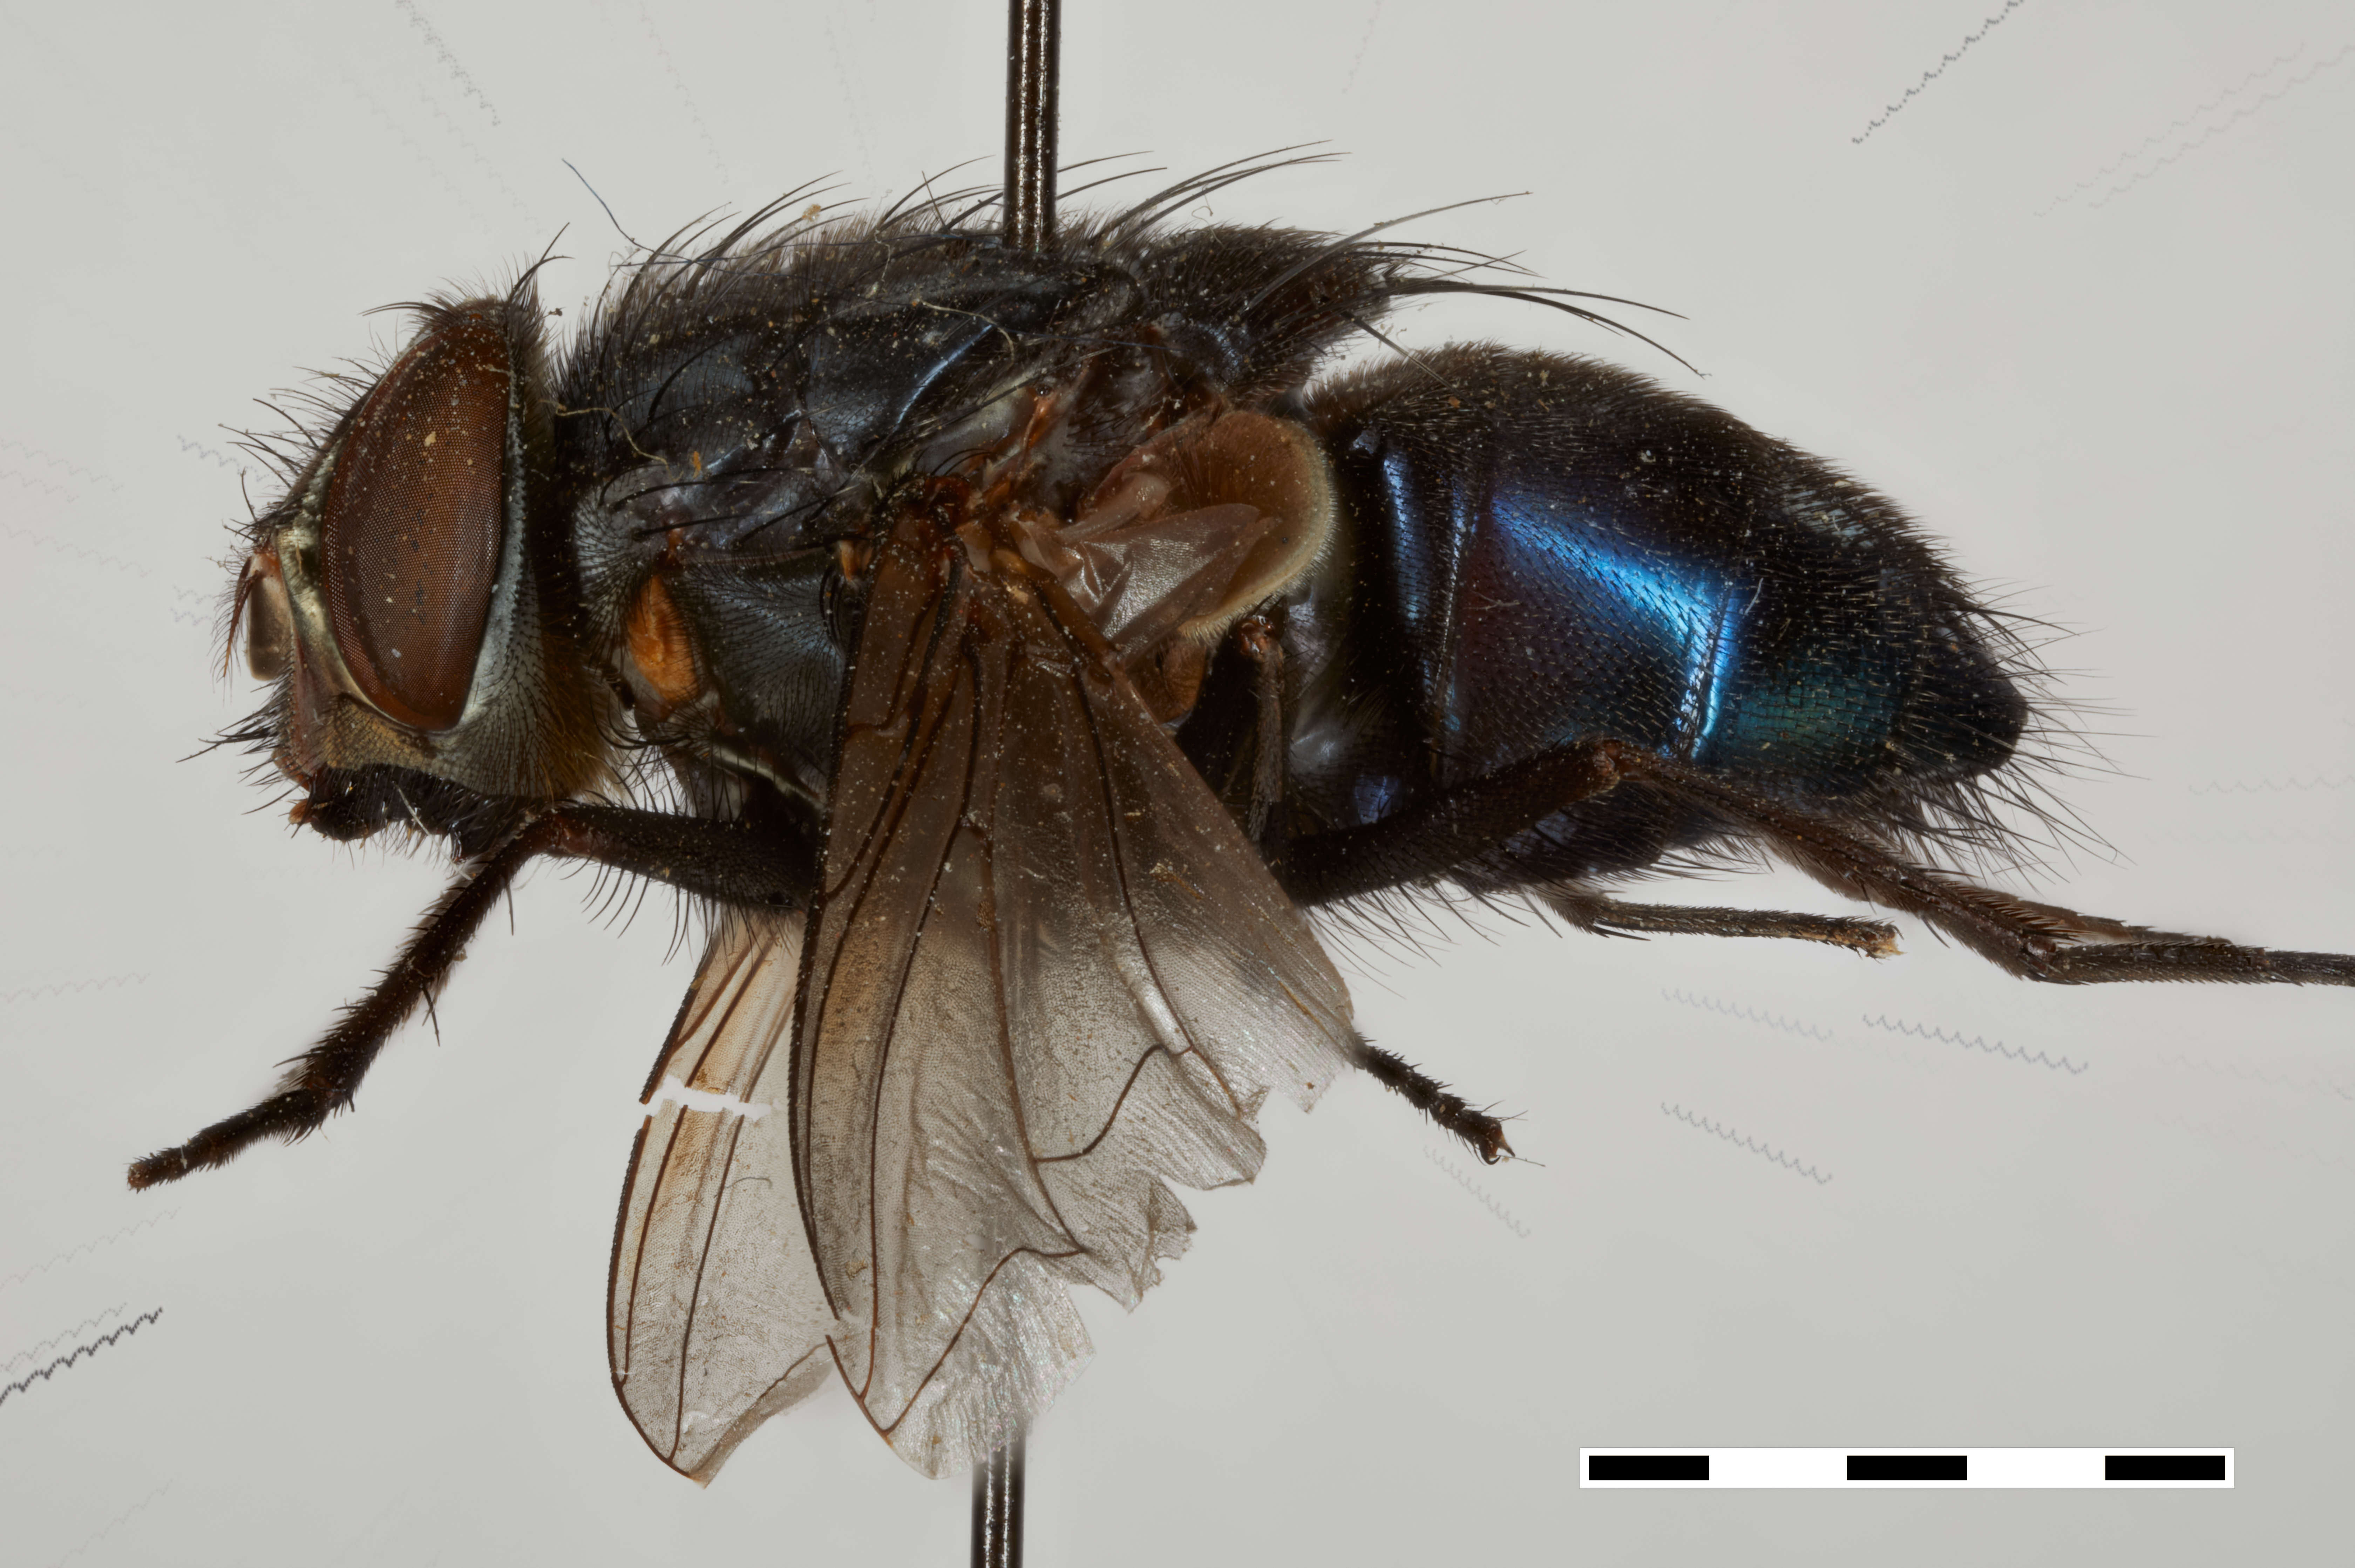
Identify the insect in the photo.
Calliphora lata
